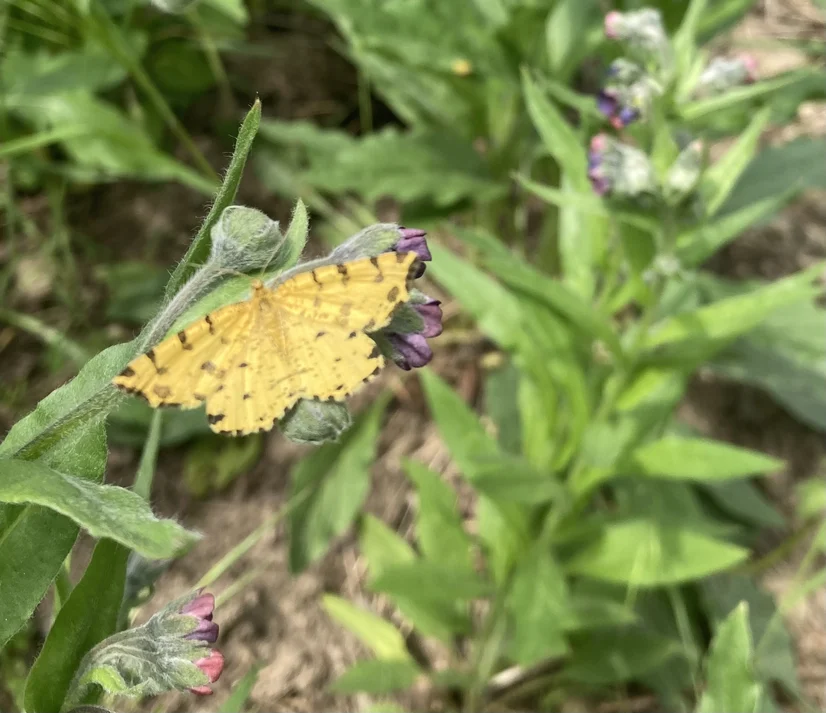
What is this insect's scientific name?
Pseudopanthera macularia
